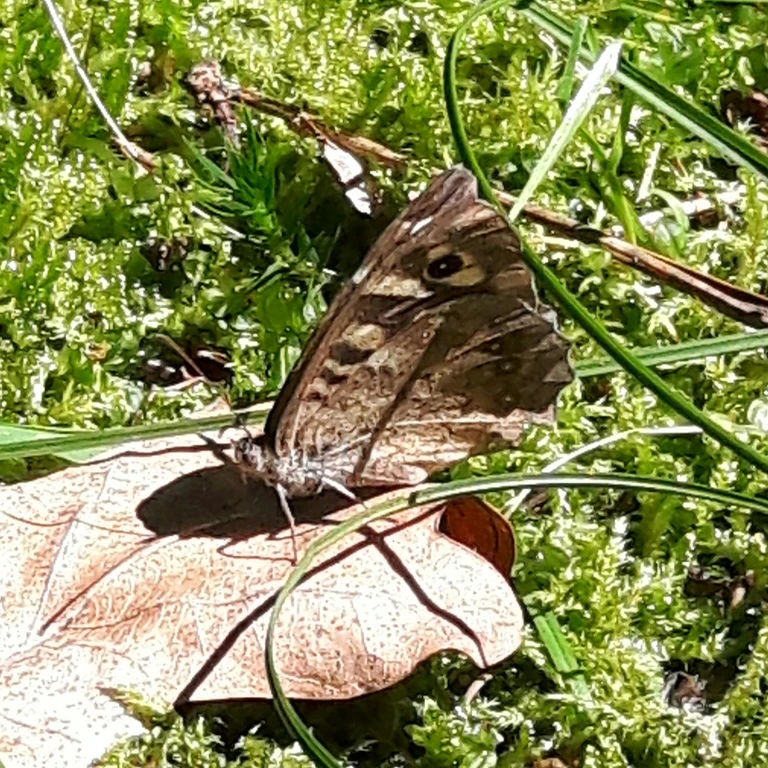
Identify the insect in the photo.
Pararge aegeria
